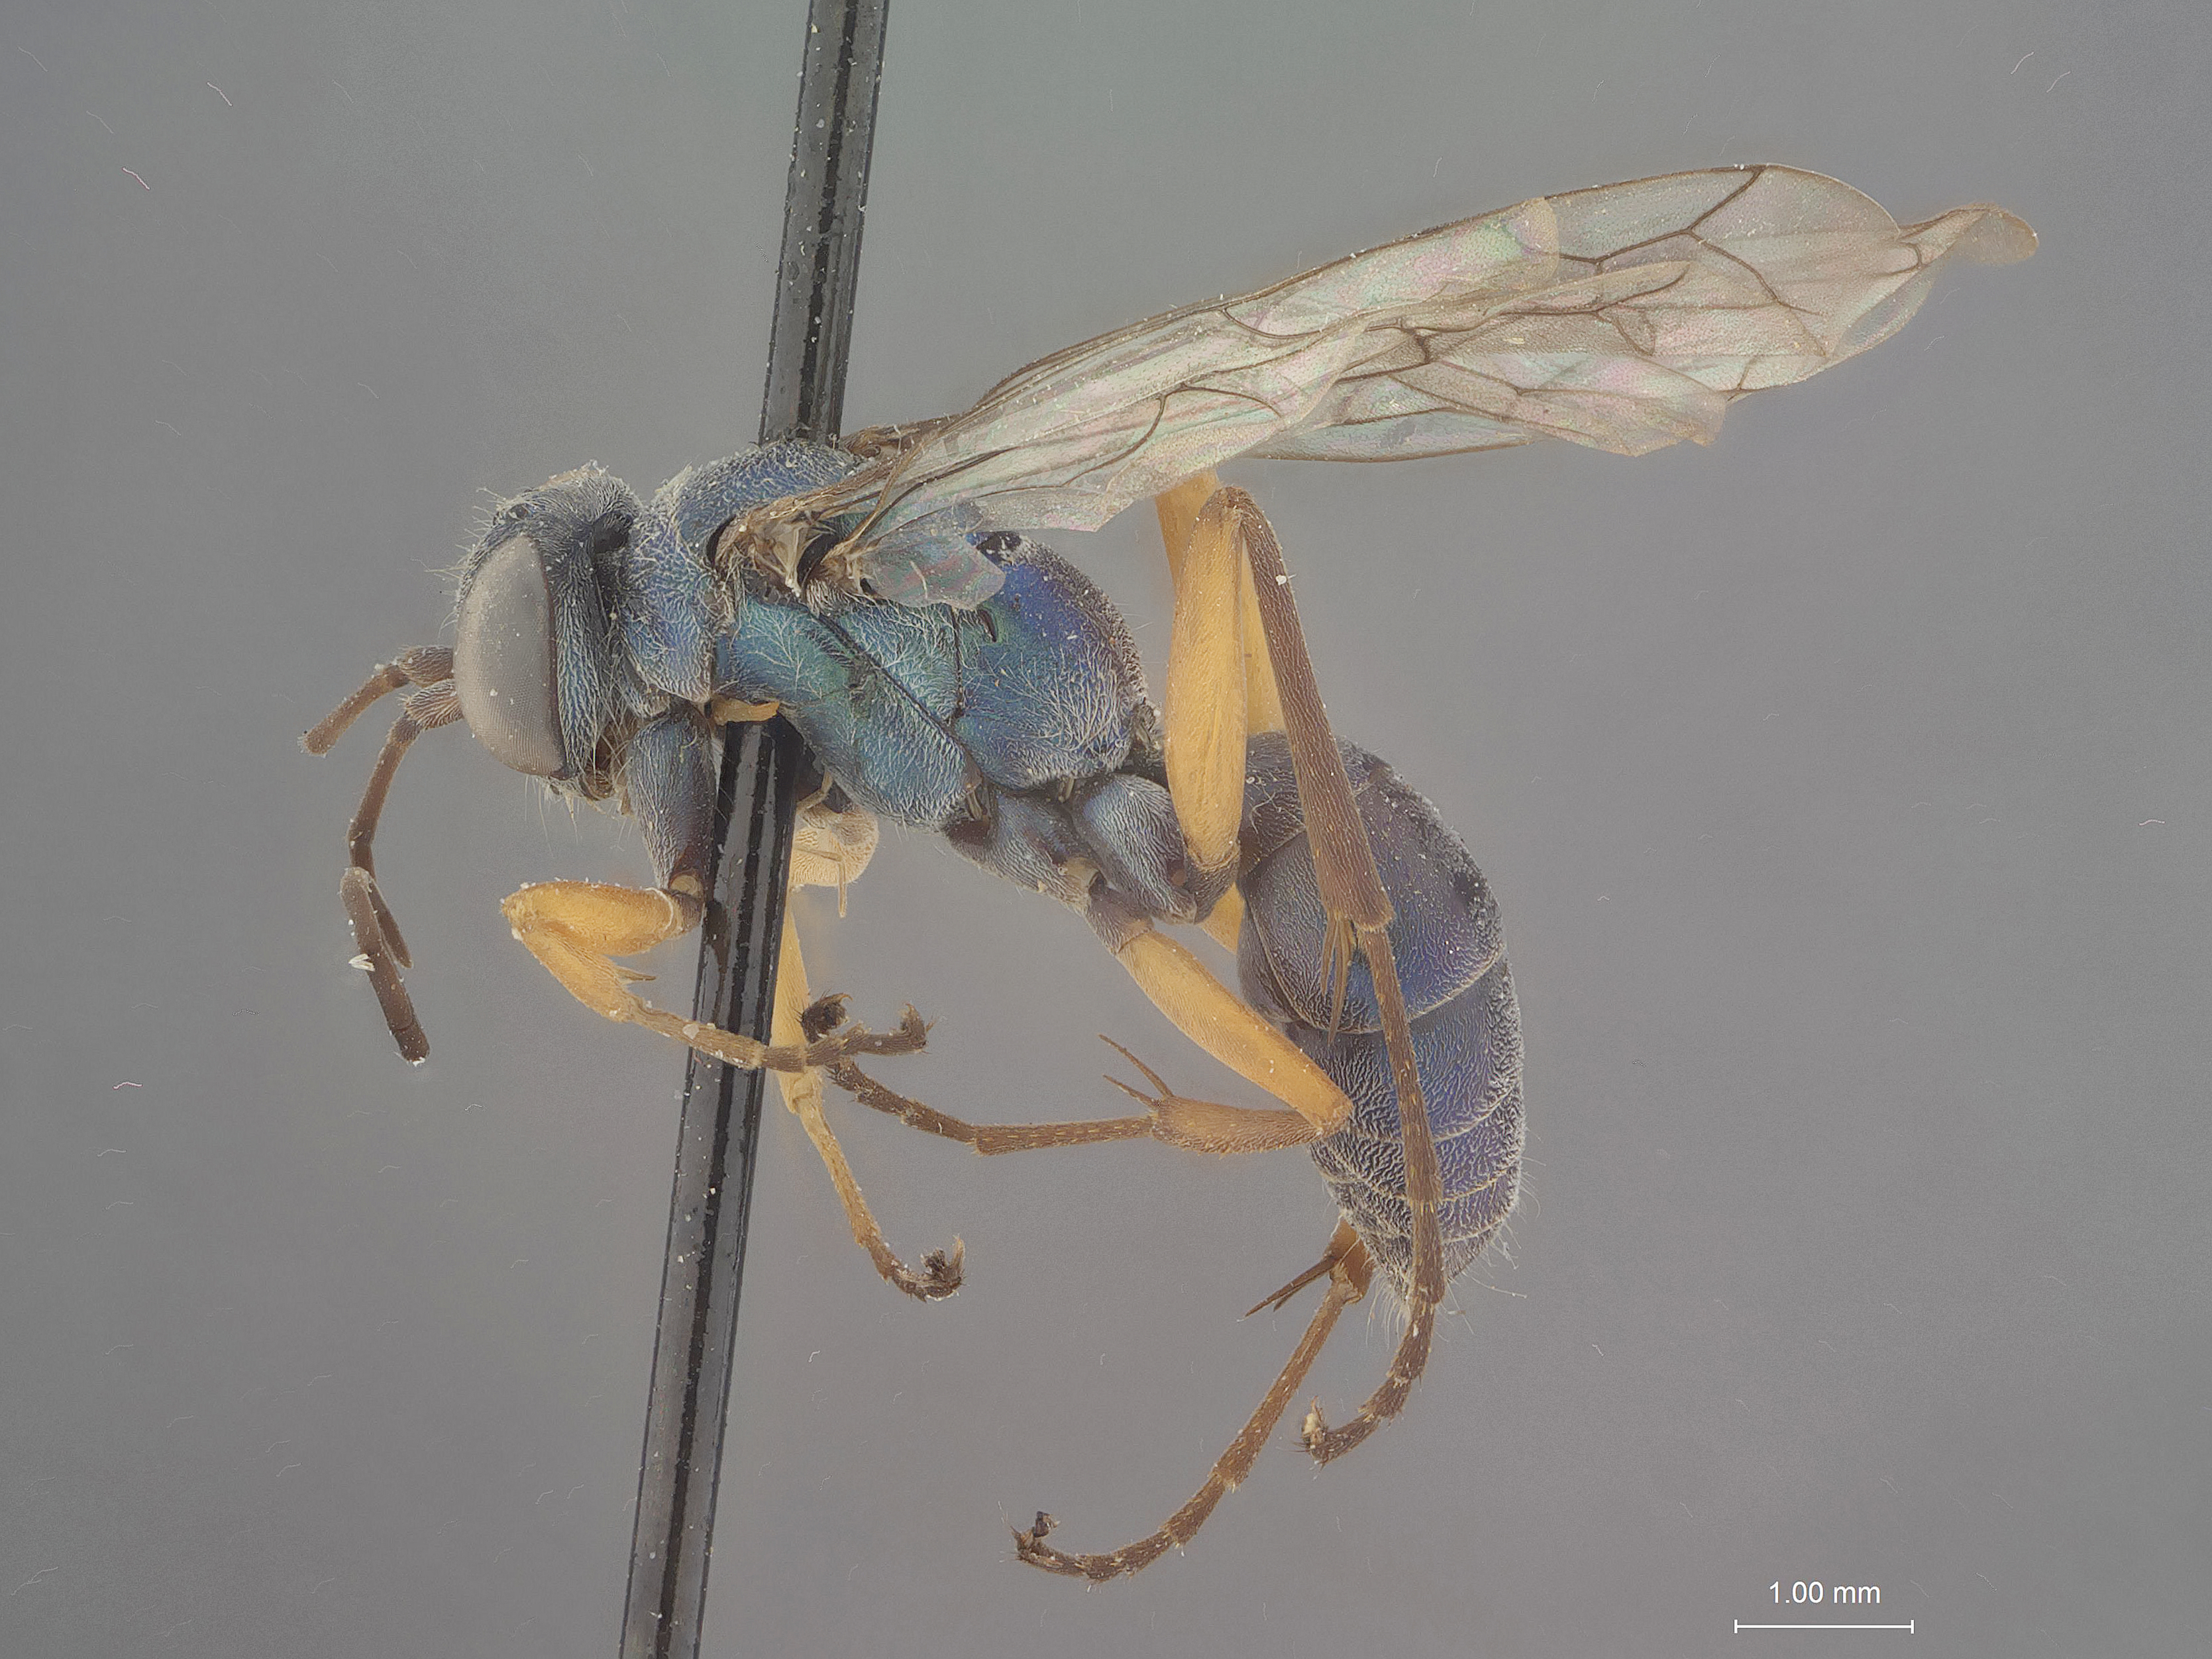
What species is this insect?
Auplopus olivarus
